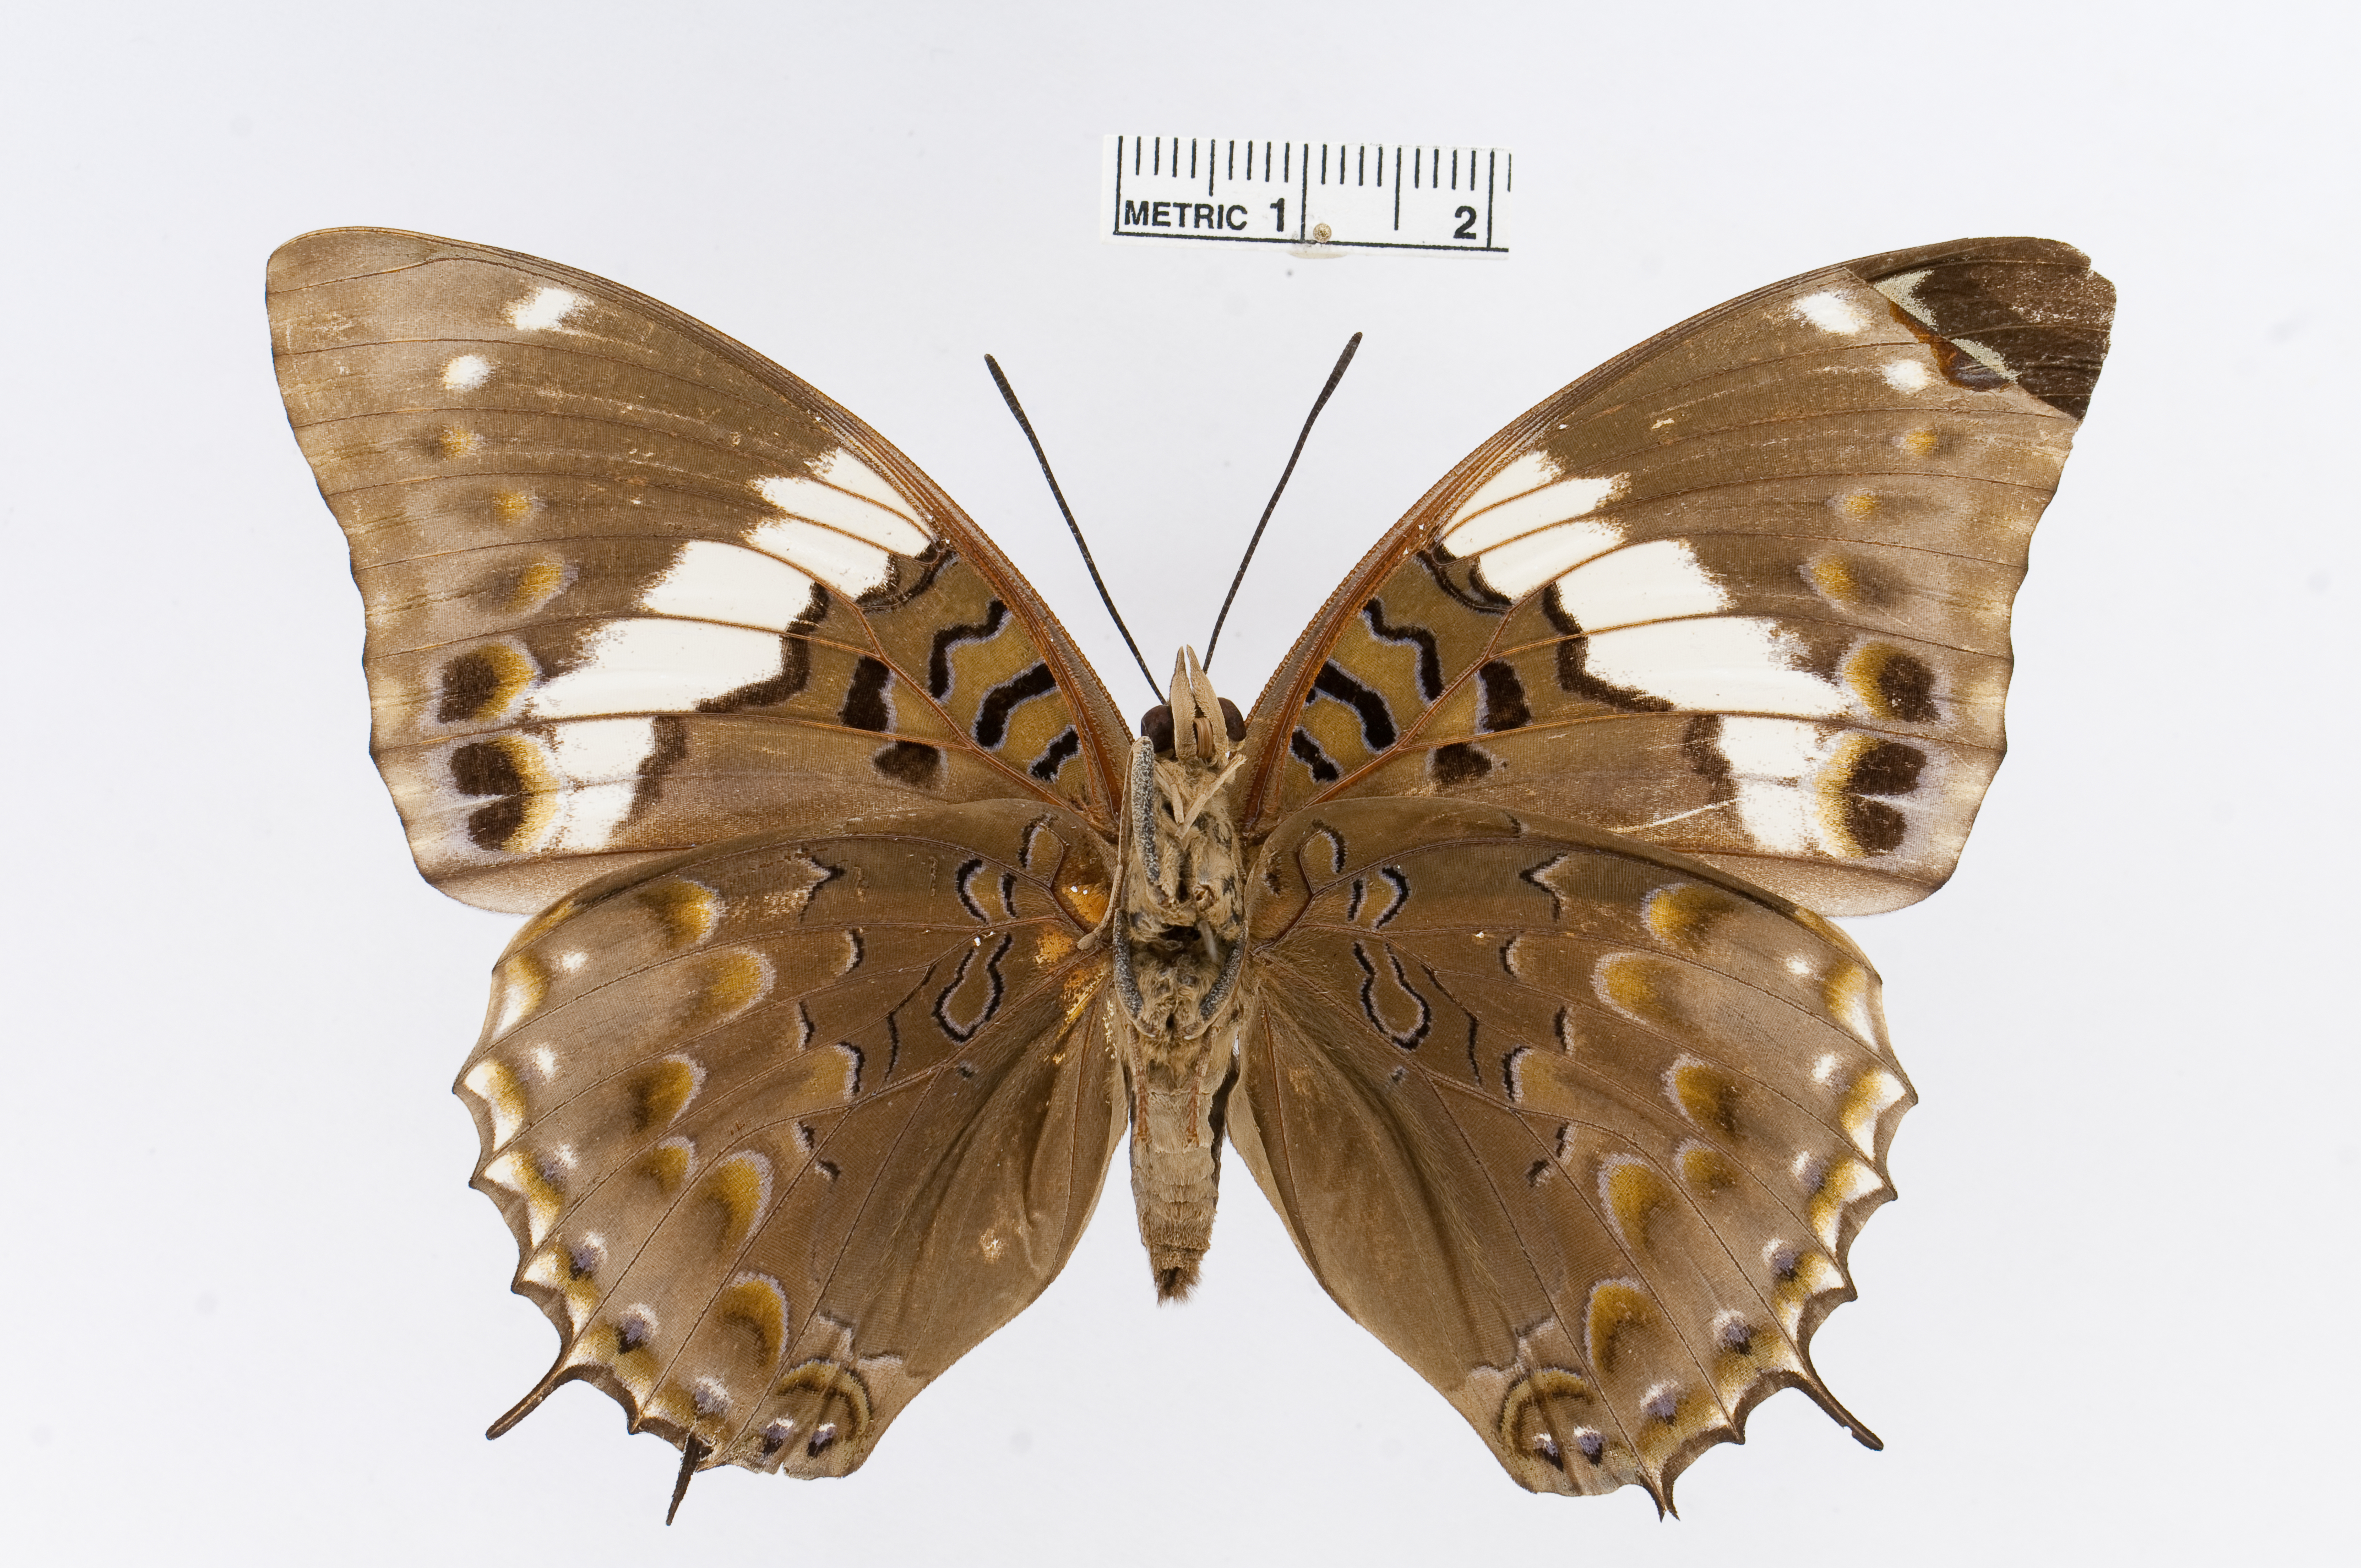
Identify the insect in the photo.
Charaxes smaragdalis
